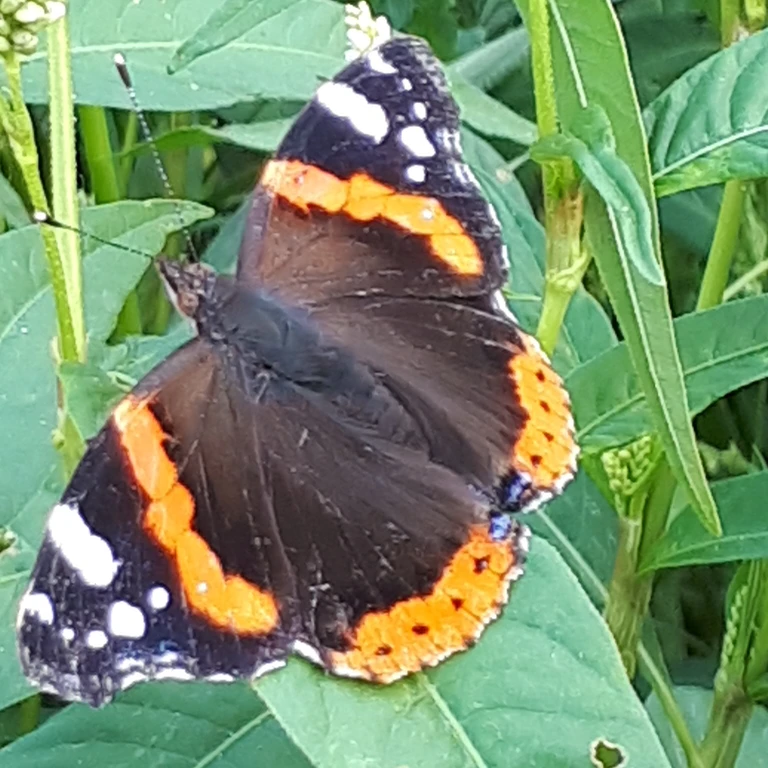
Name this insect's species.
Vanessa atalanta
